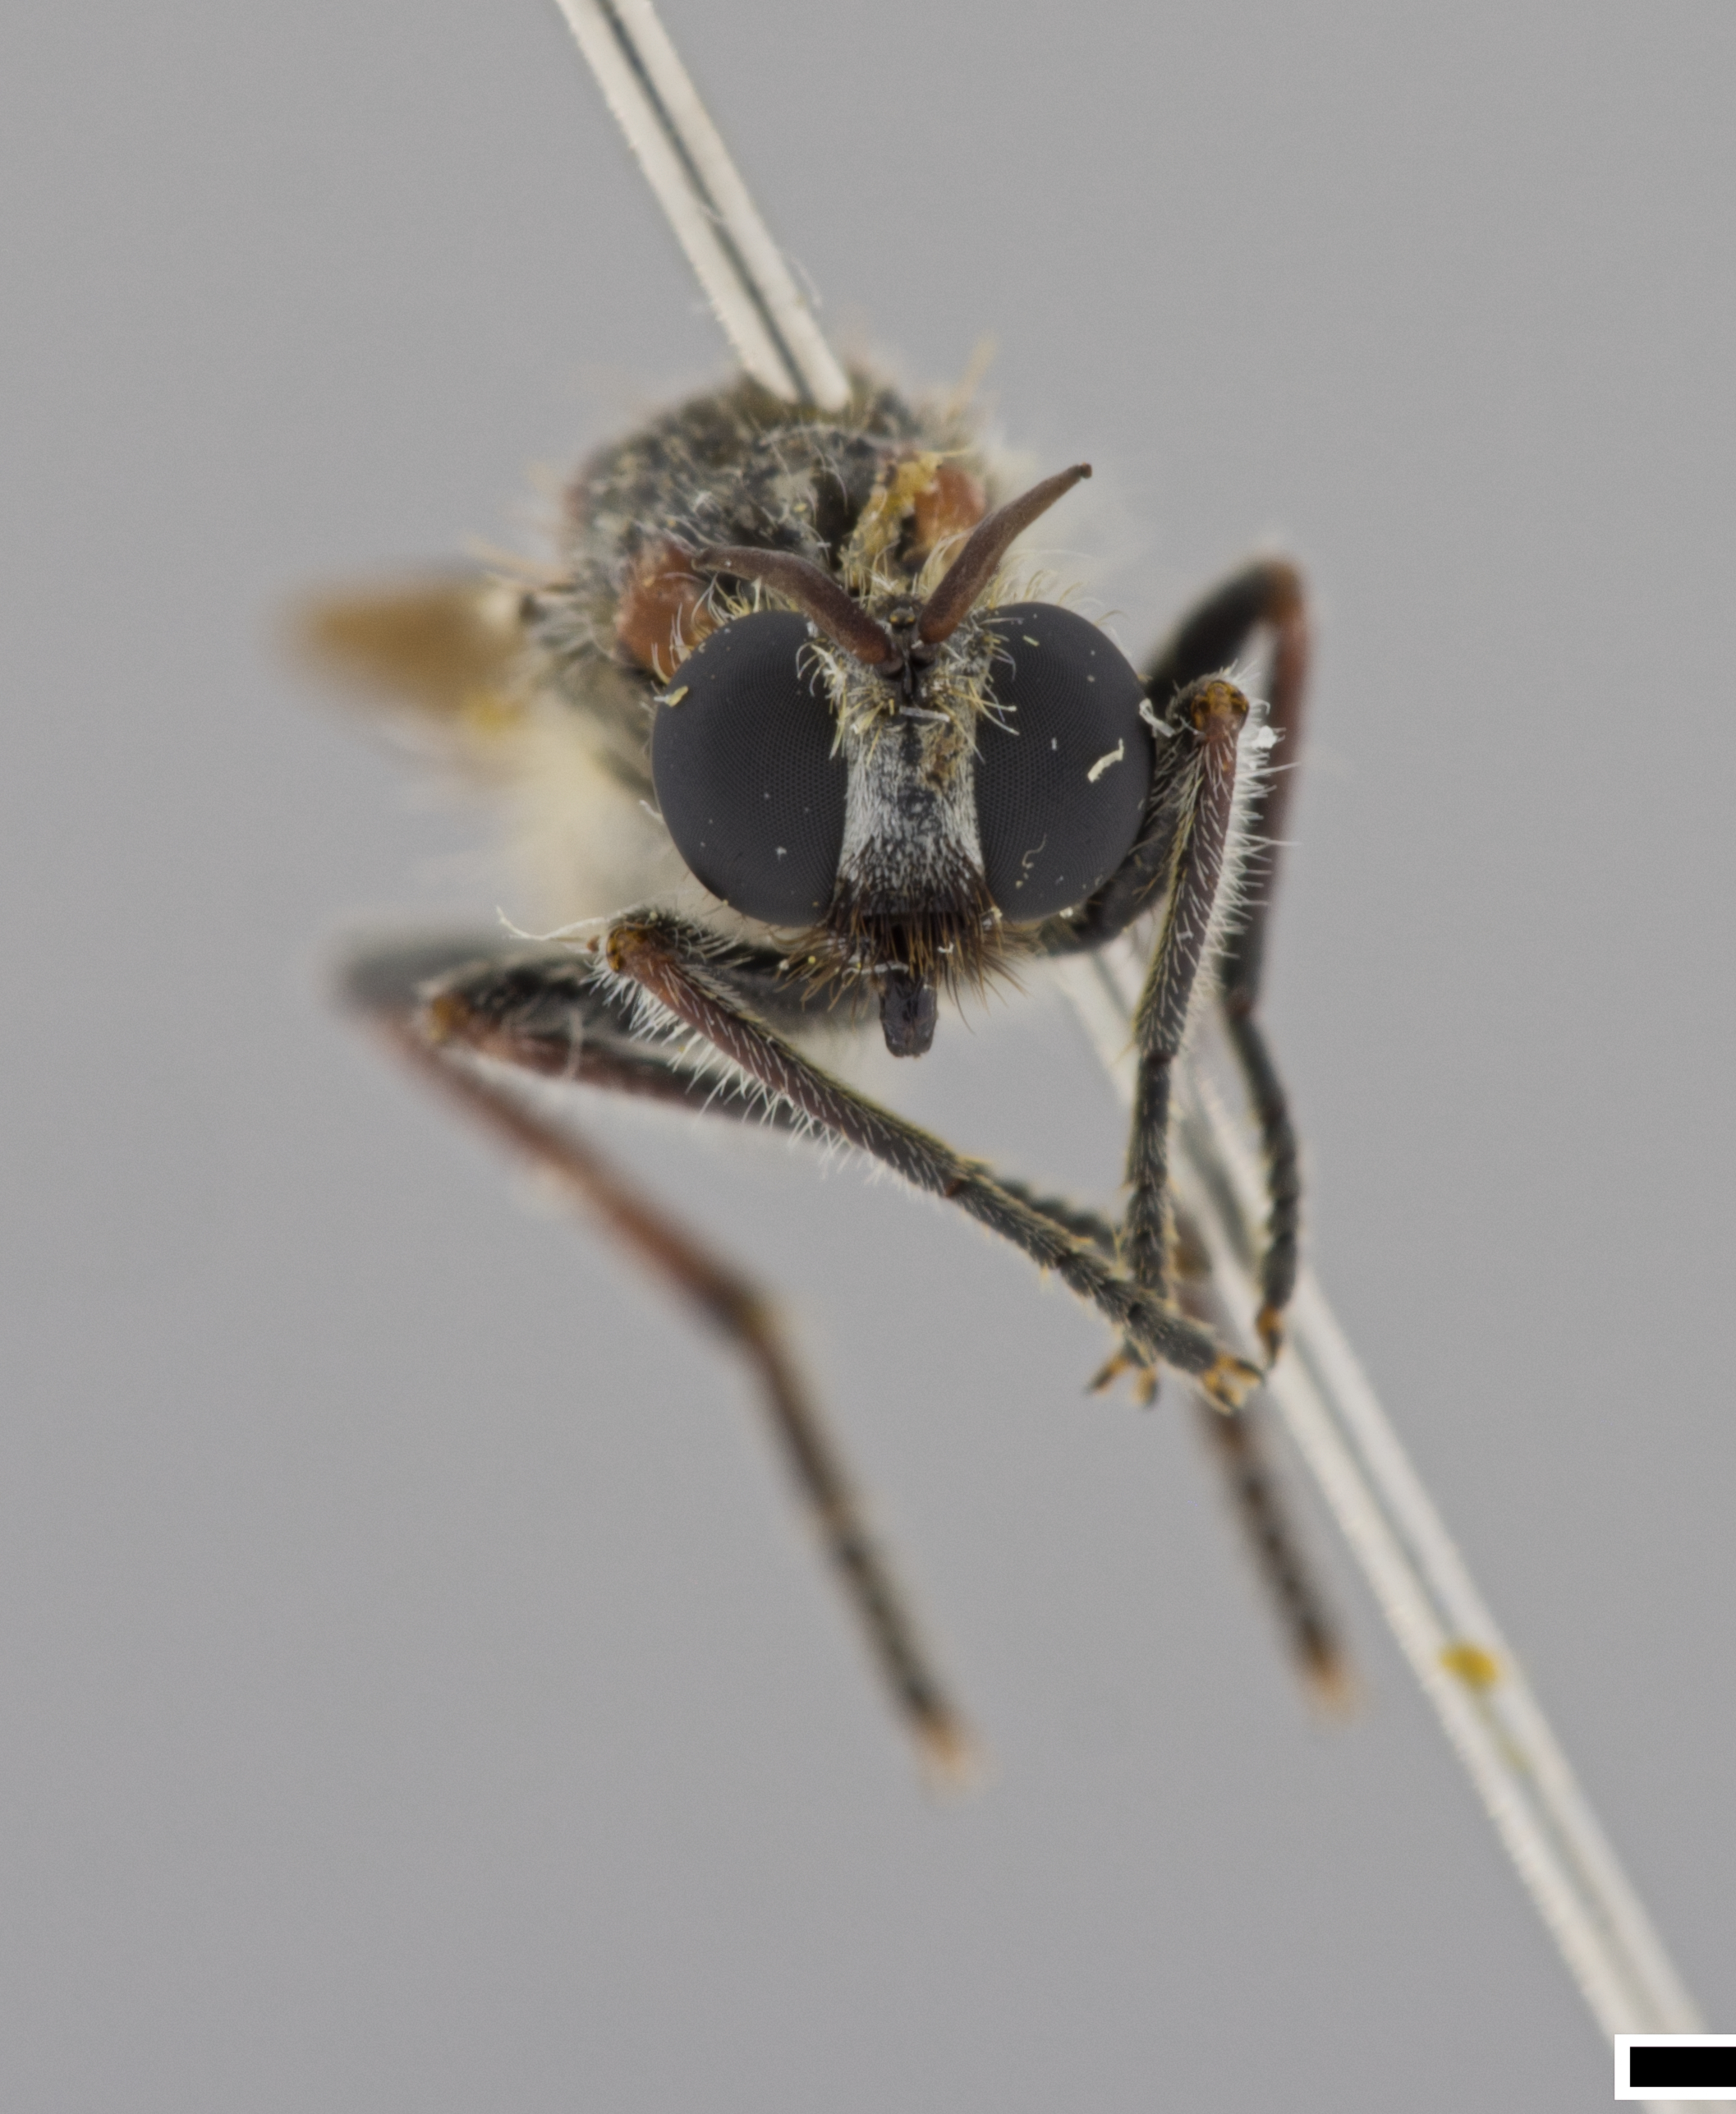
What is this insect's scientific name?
Ancylorhynchus unifasciatus
